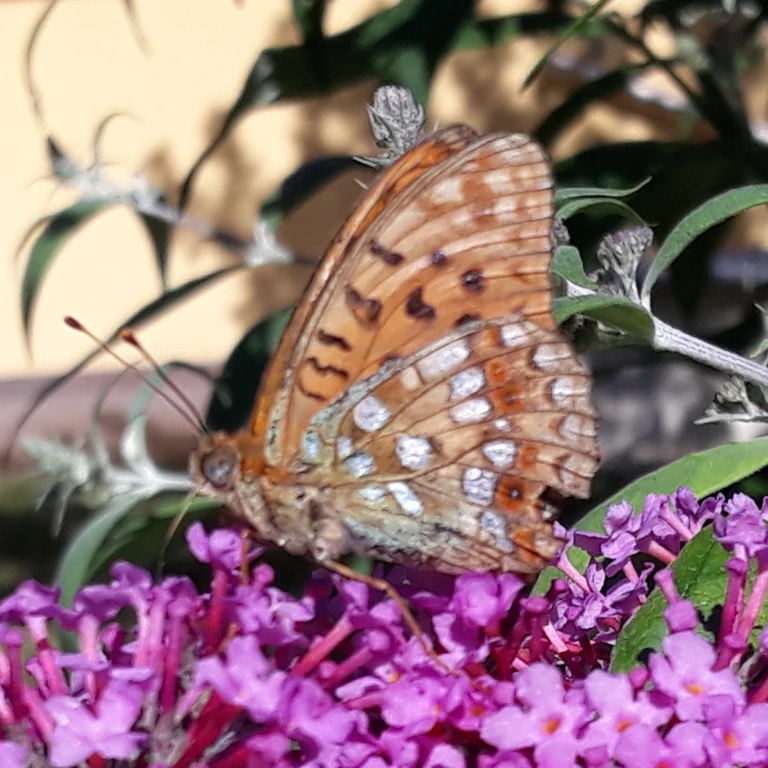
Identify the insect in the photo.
Fabriciana adippe
